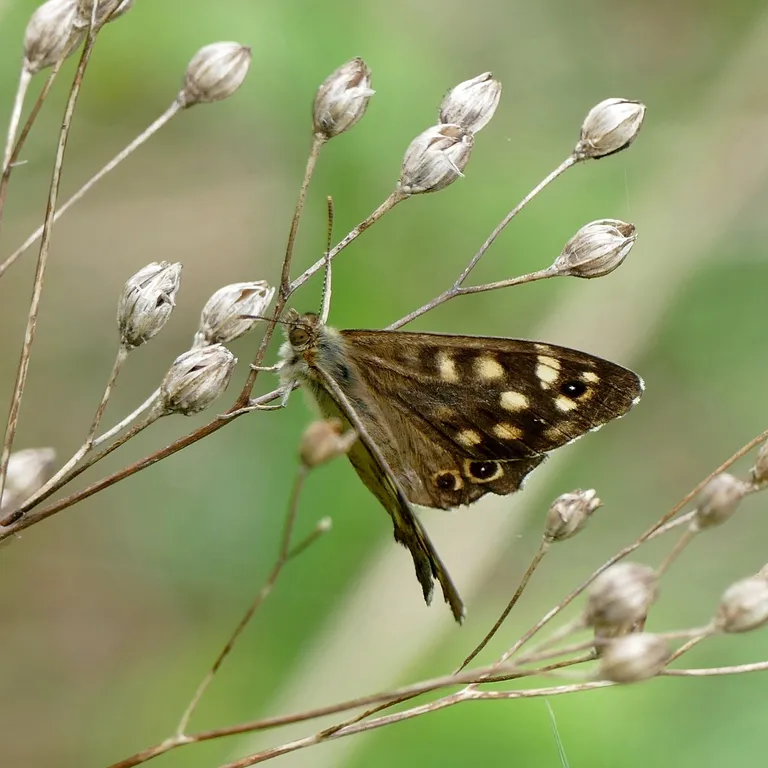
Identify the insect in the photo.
Pararge aegeria
